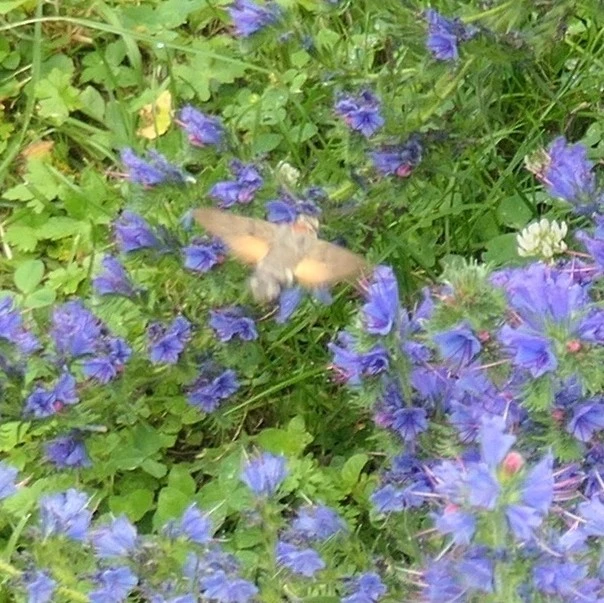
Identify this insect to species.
Macroglossum stellatarum
